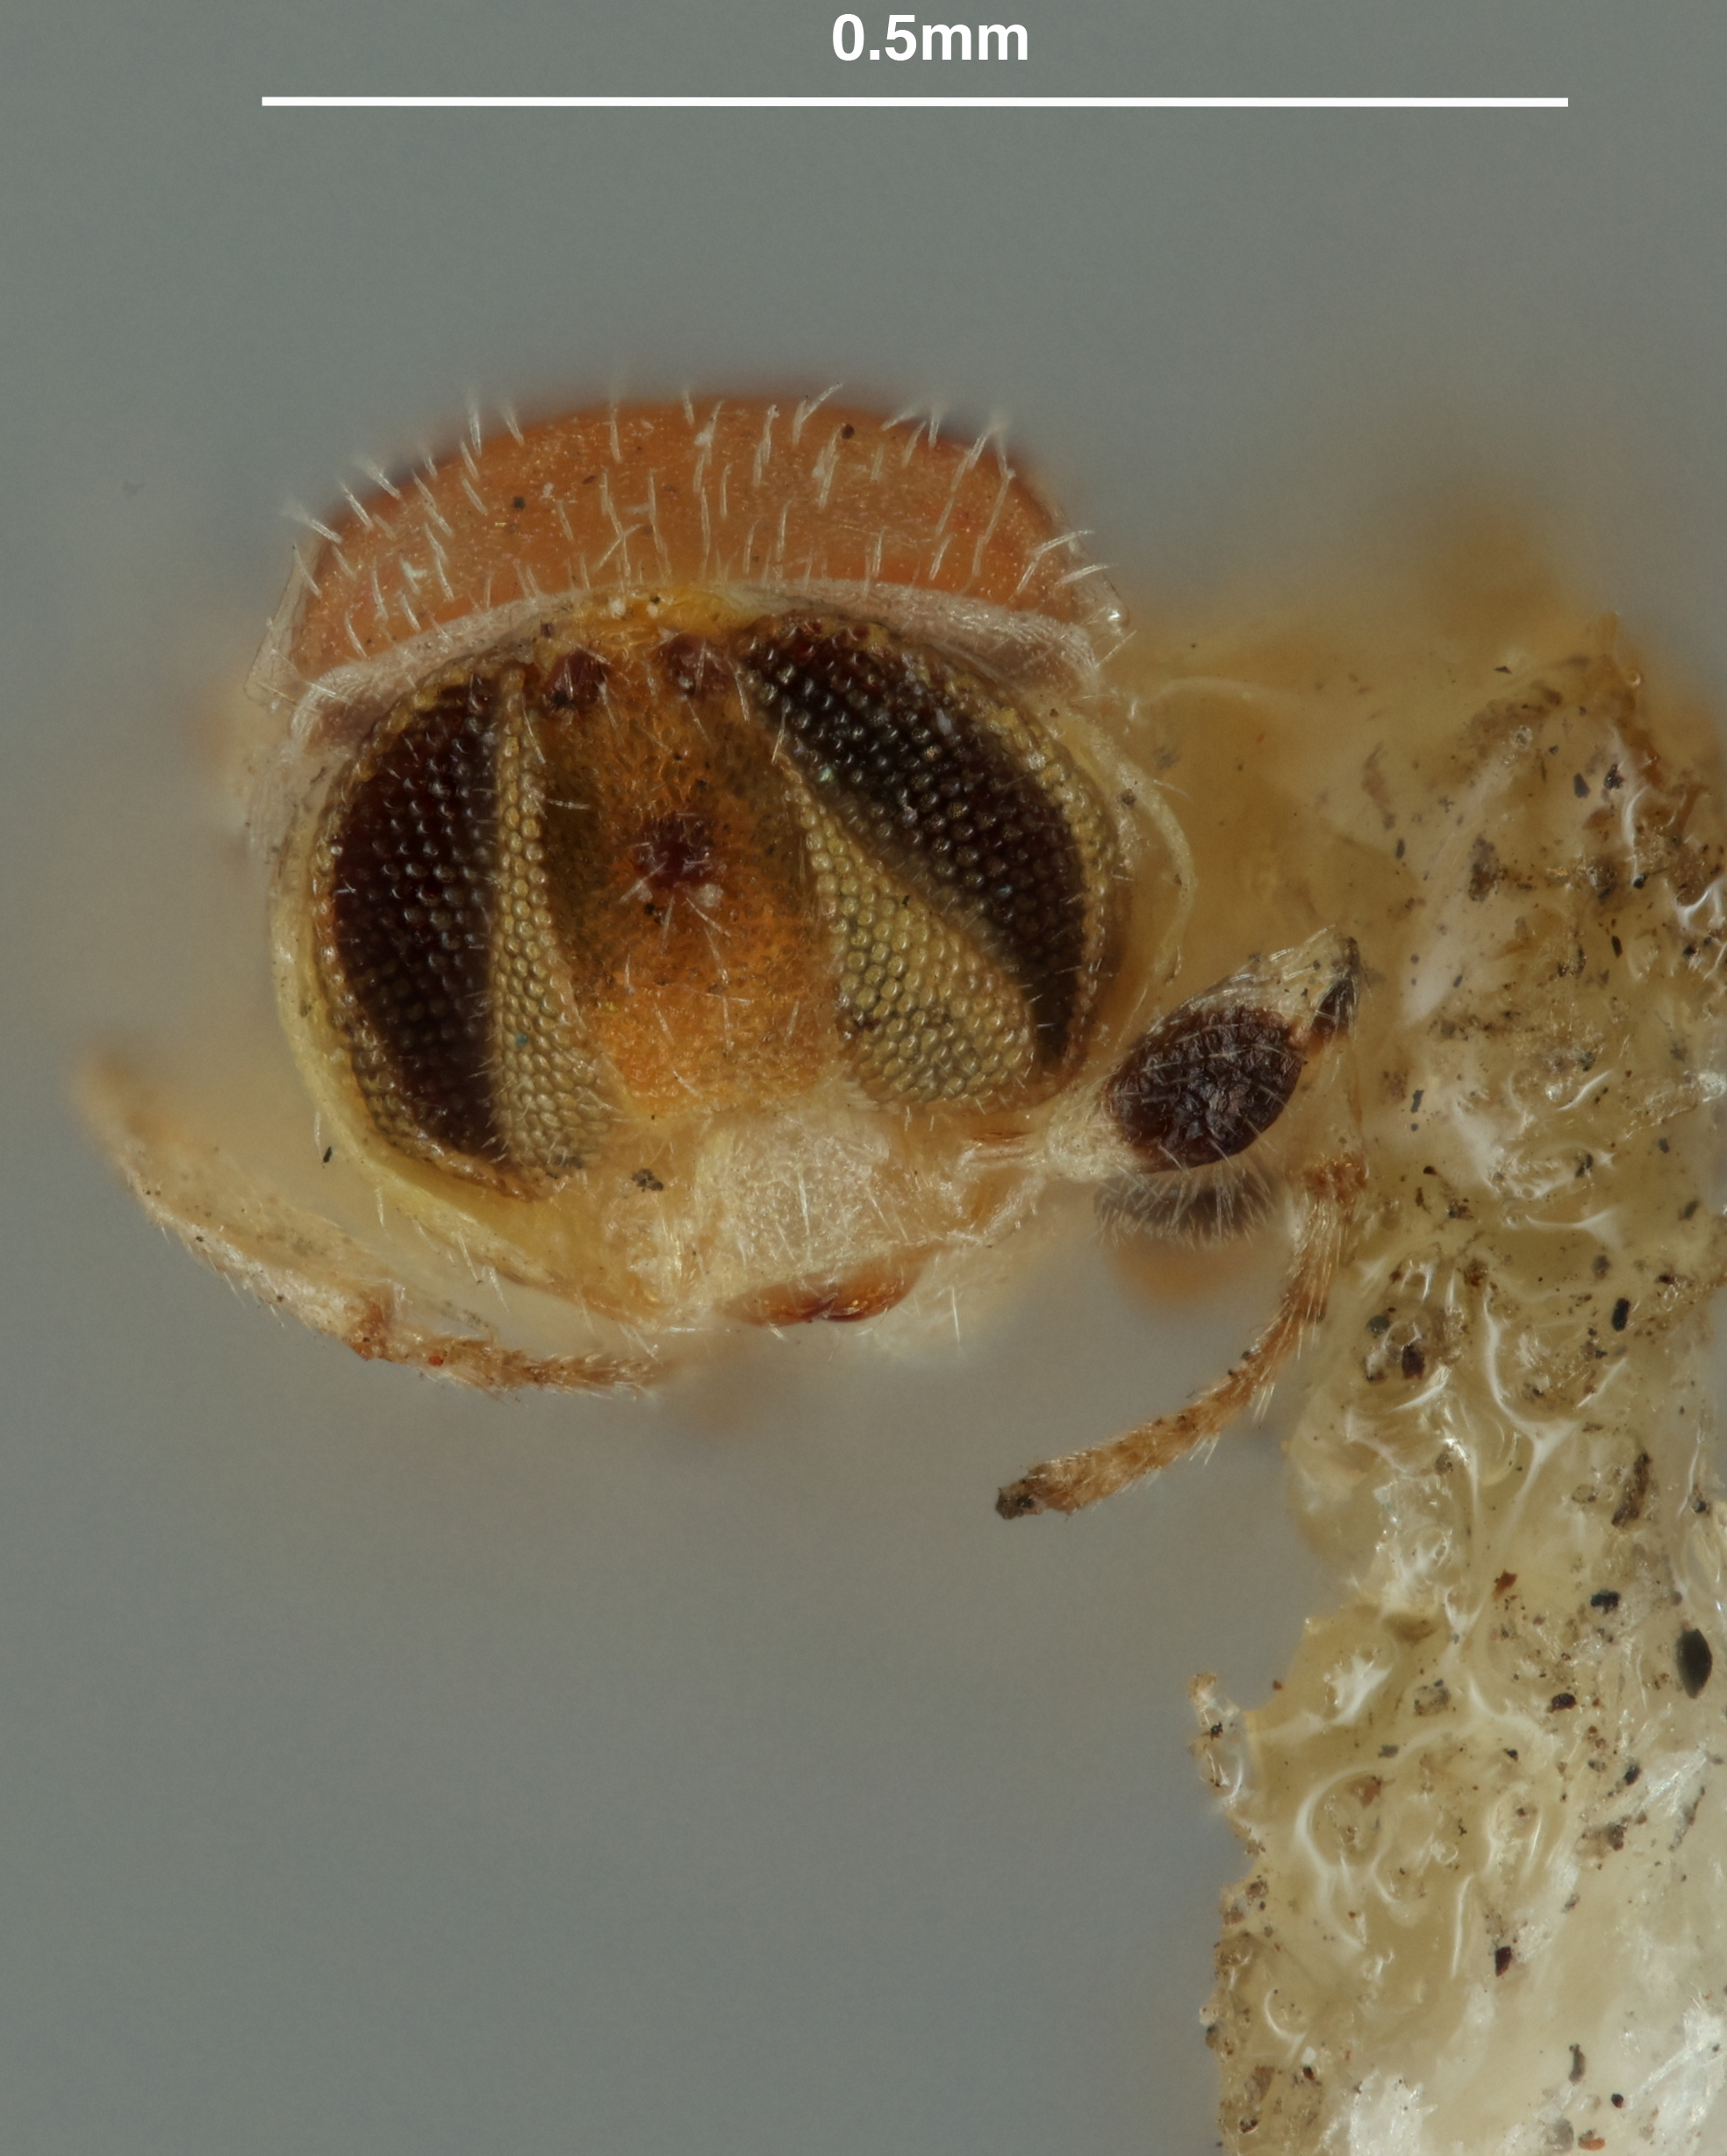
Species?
Aphycus claviger
